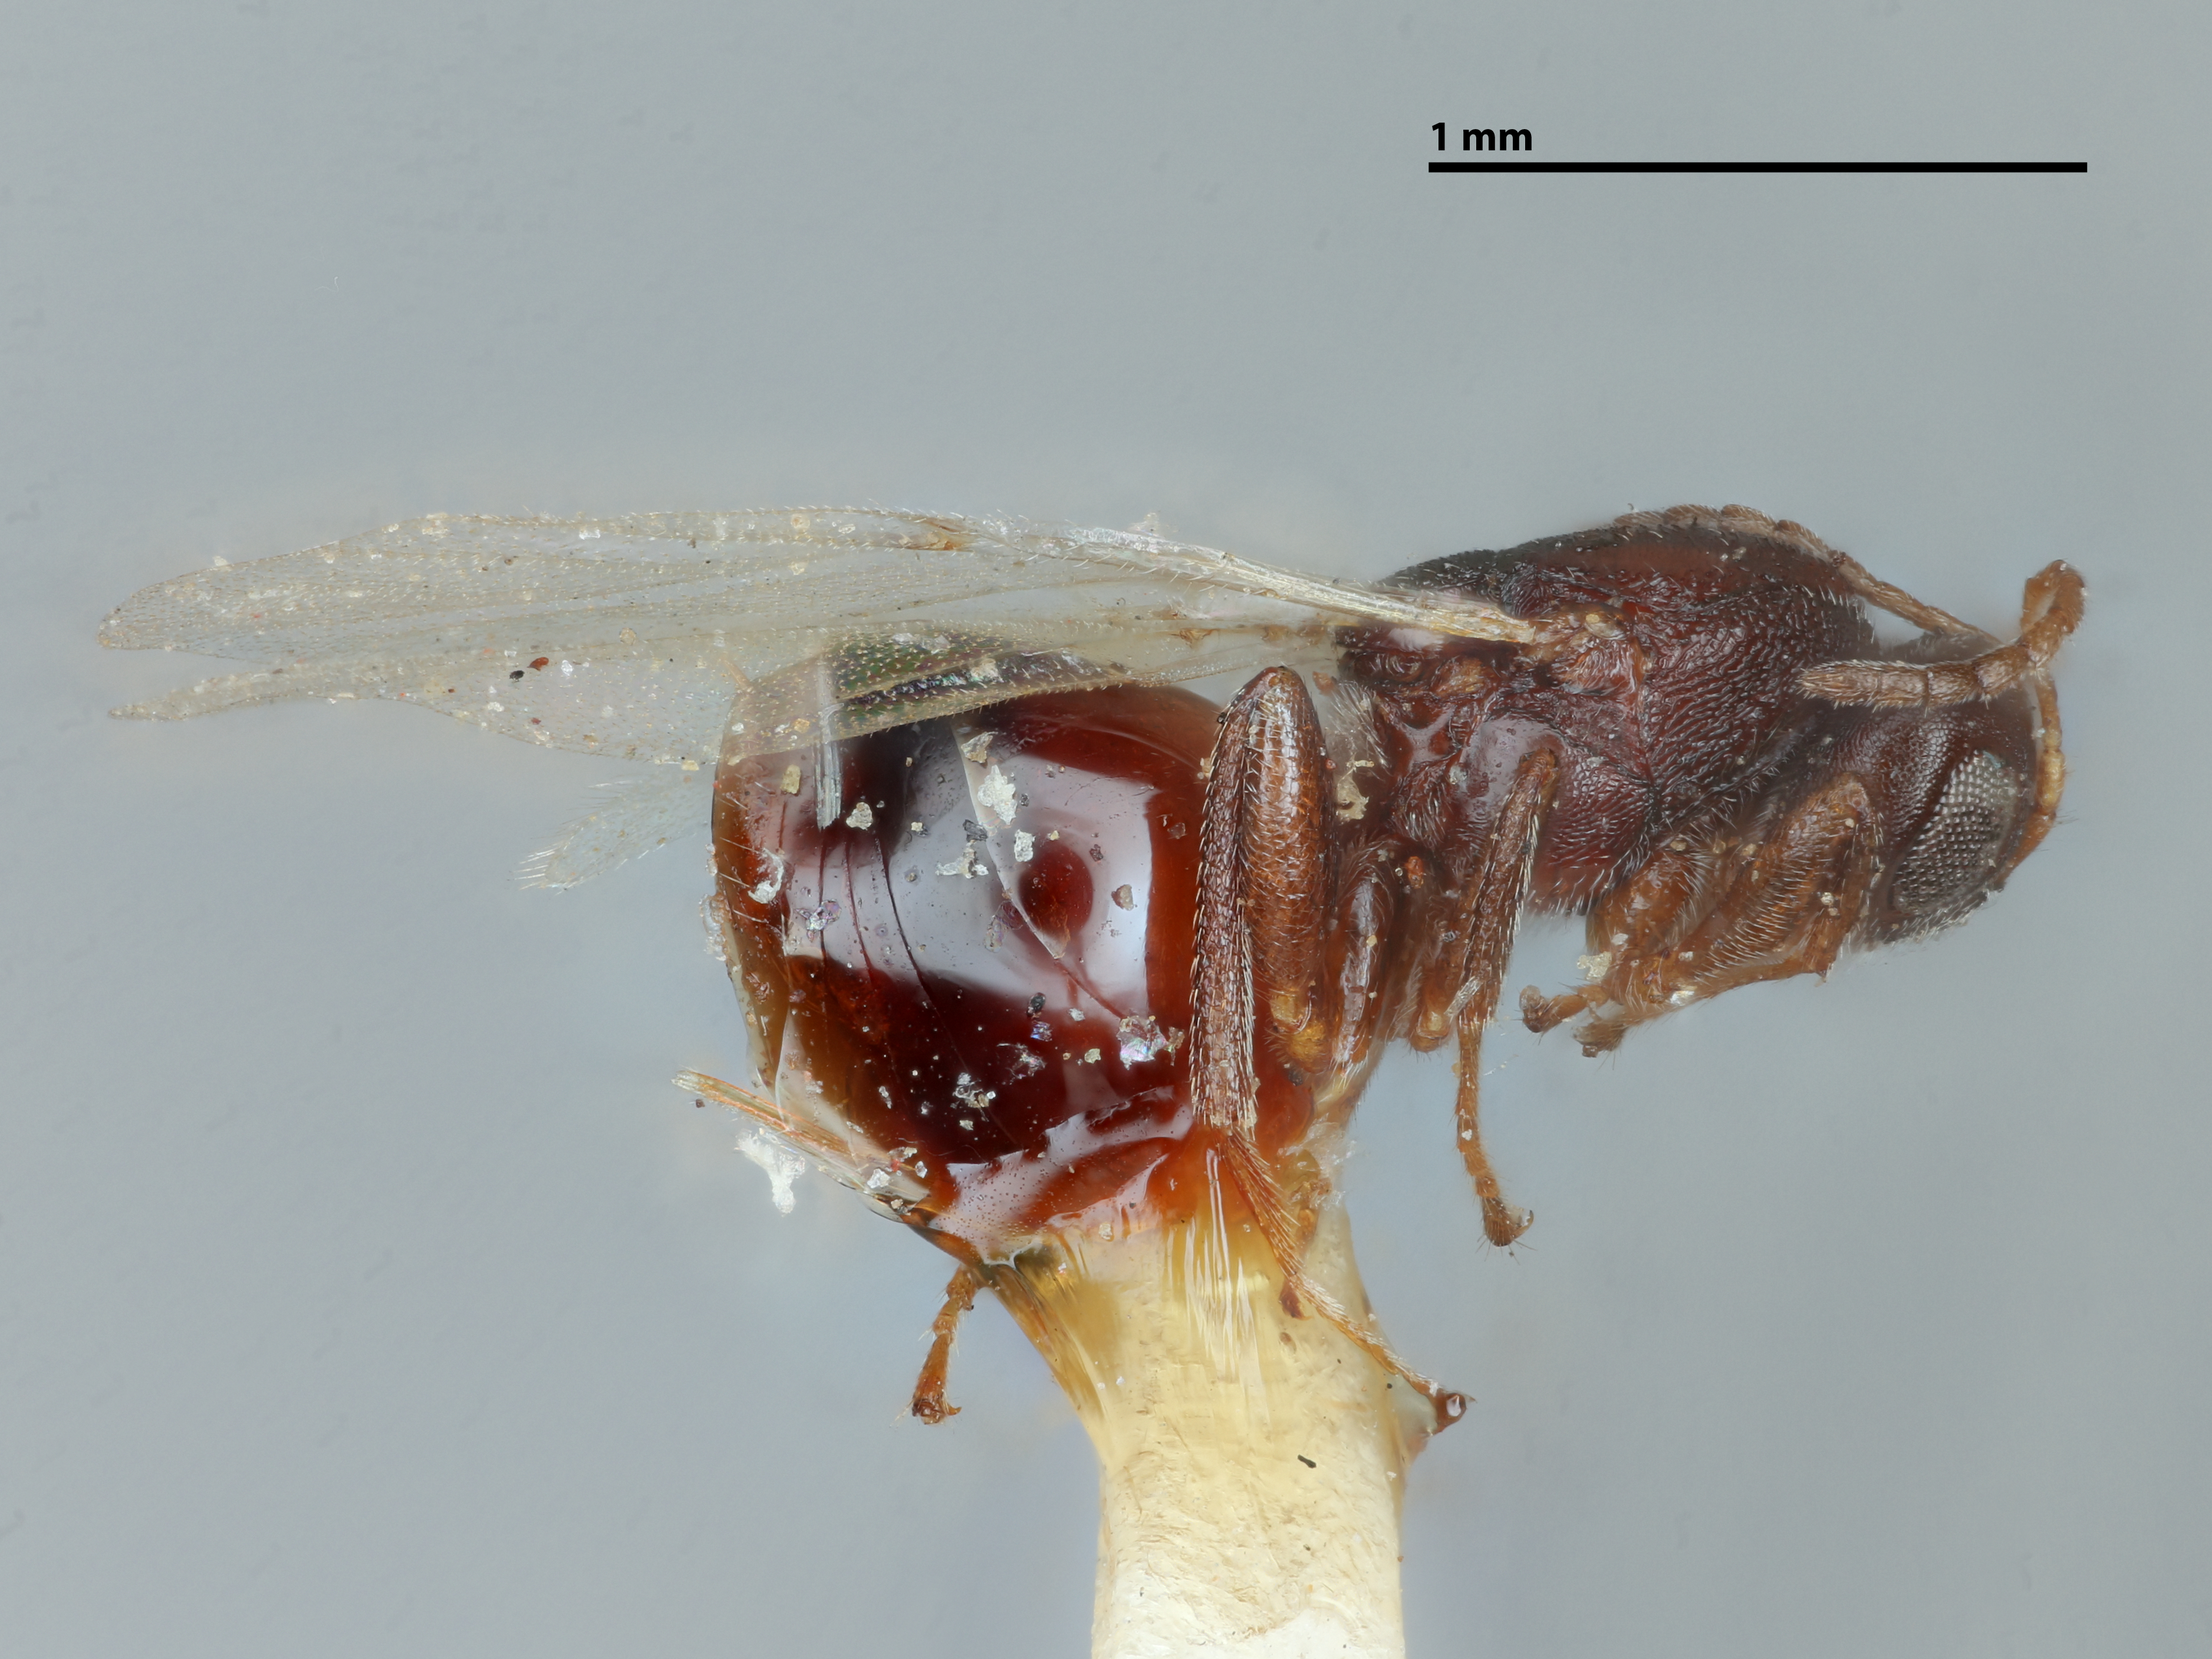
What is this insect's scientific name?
Bassettia gemmae
